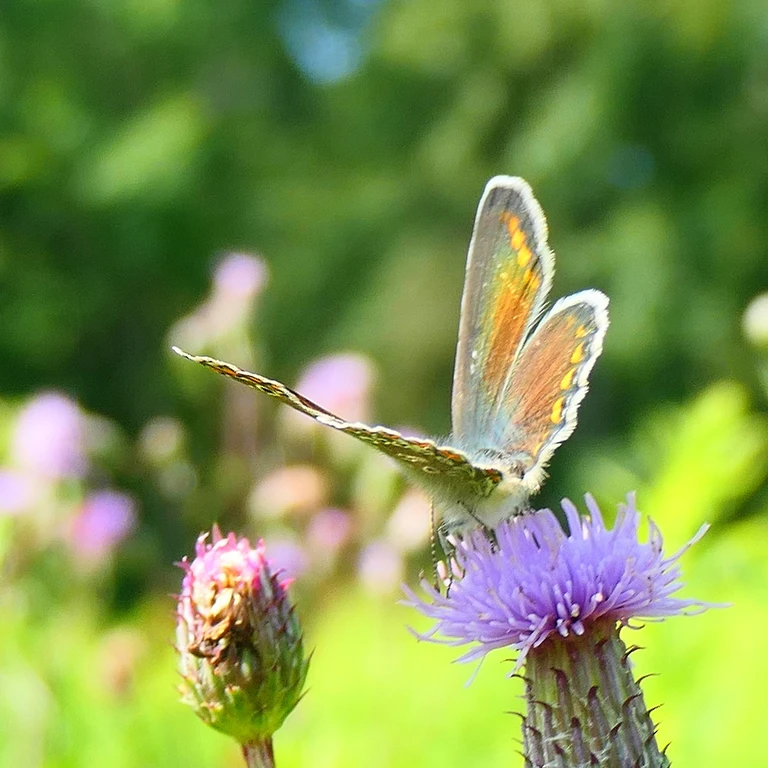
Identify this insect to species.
Polyommatus icarus
